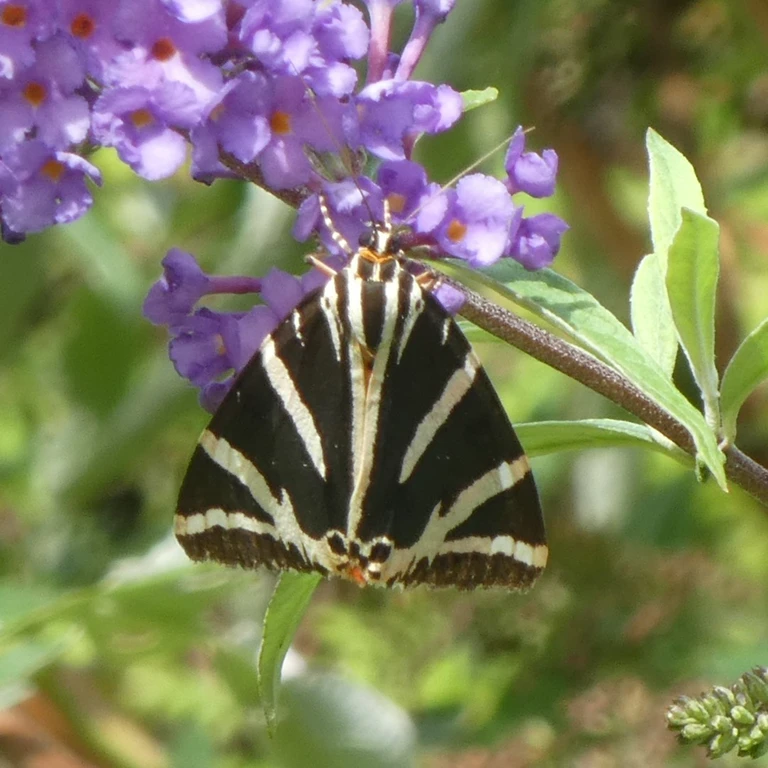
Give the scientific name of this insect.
Euplagia quadripunctaria
